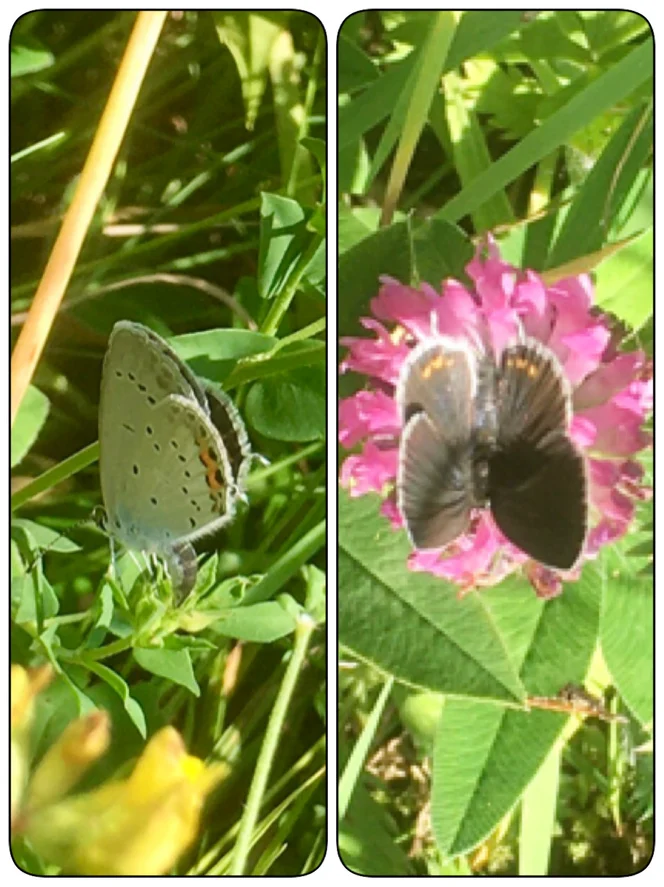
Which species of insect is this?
Cupido argiades (also Elkalyce argiades)
